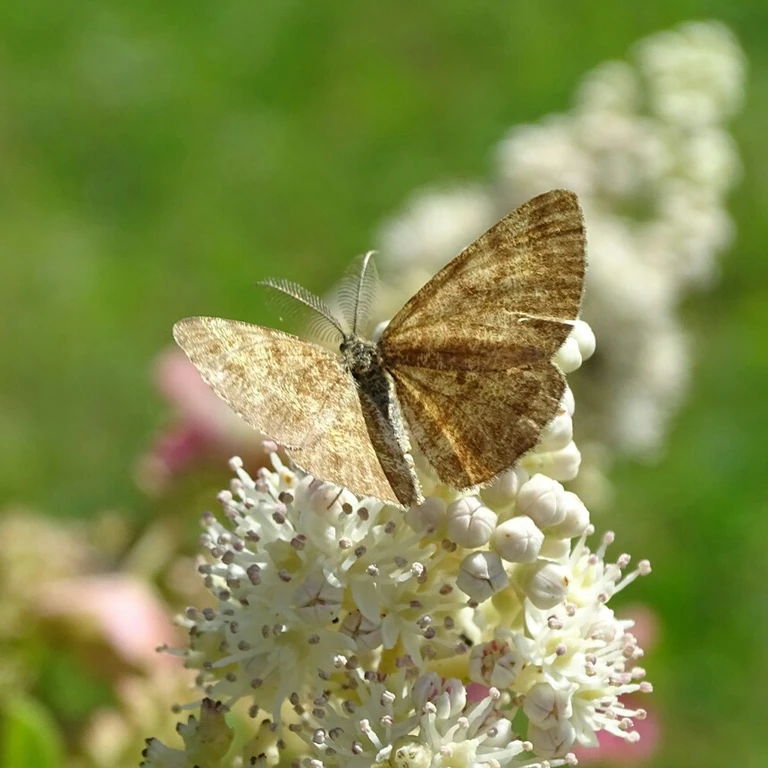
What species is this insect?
Ematurga atomaria
